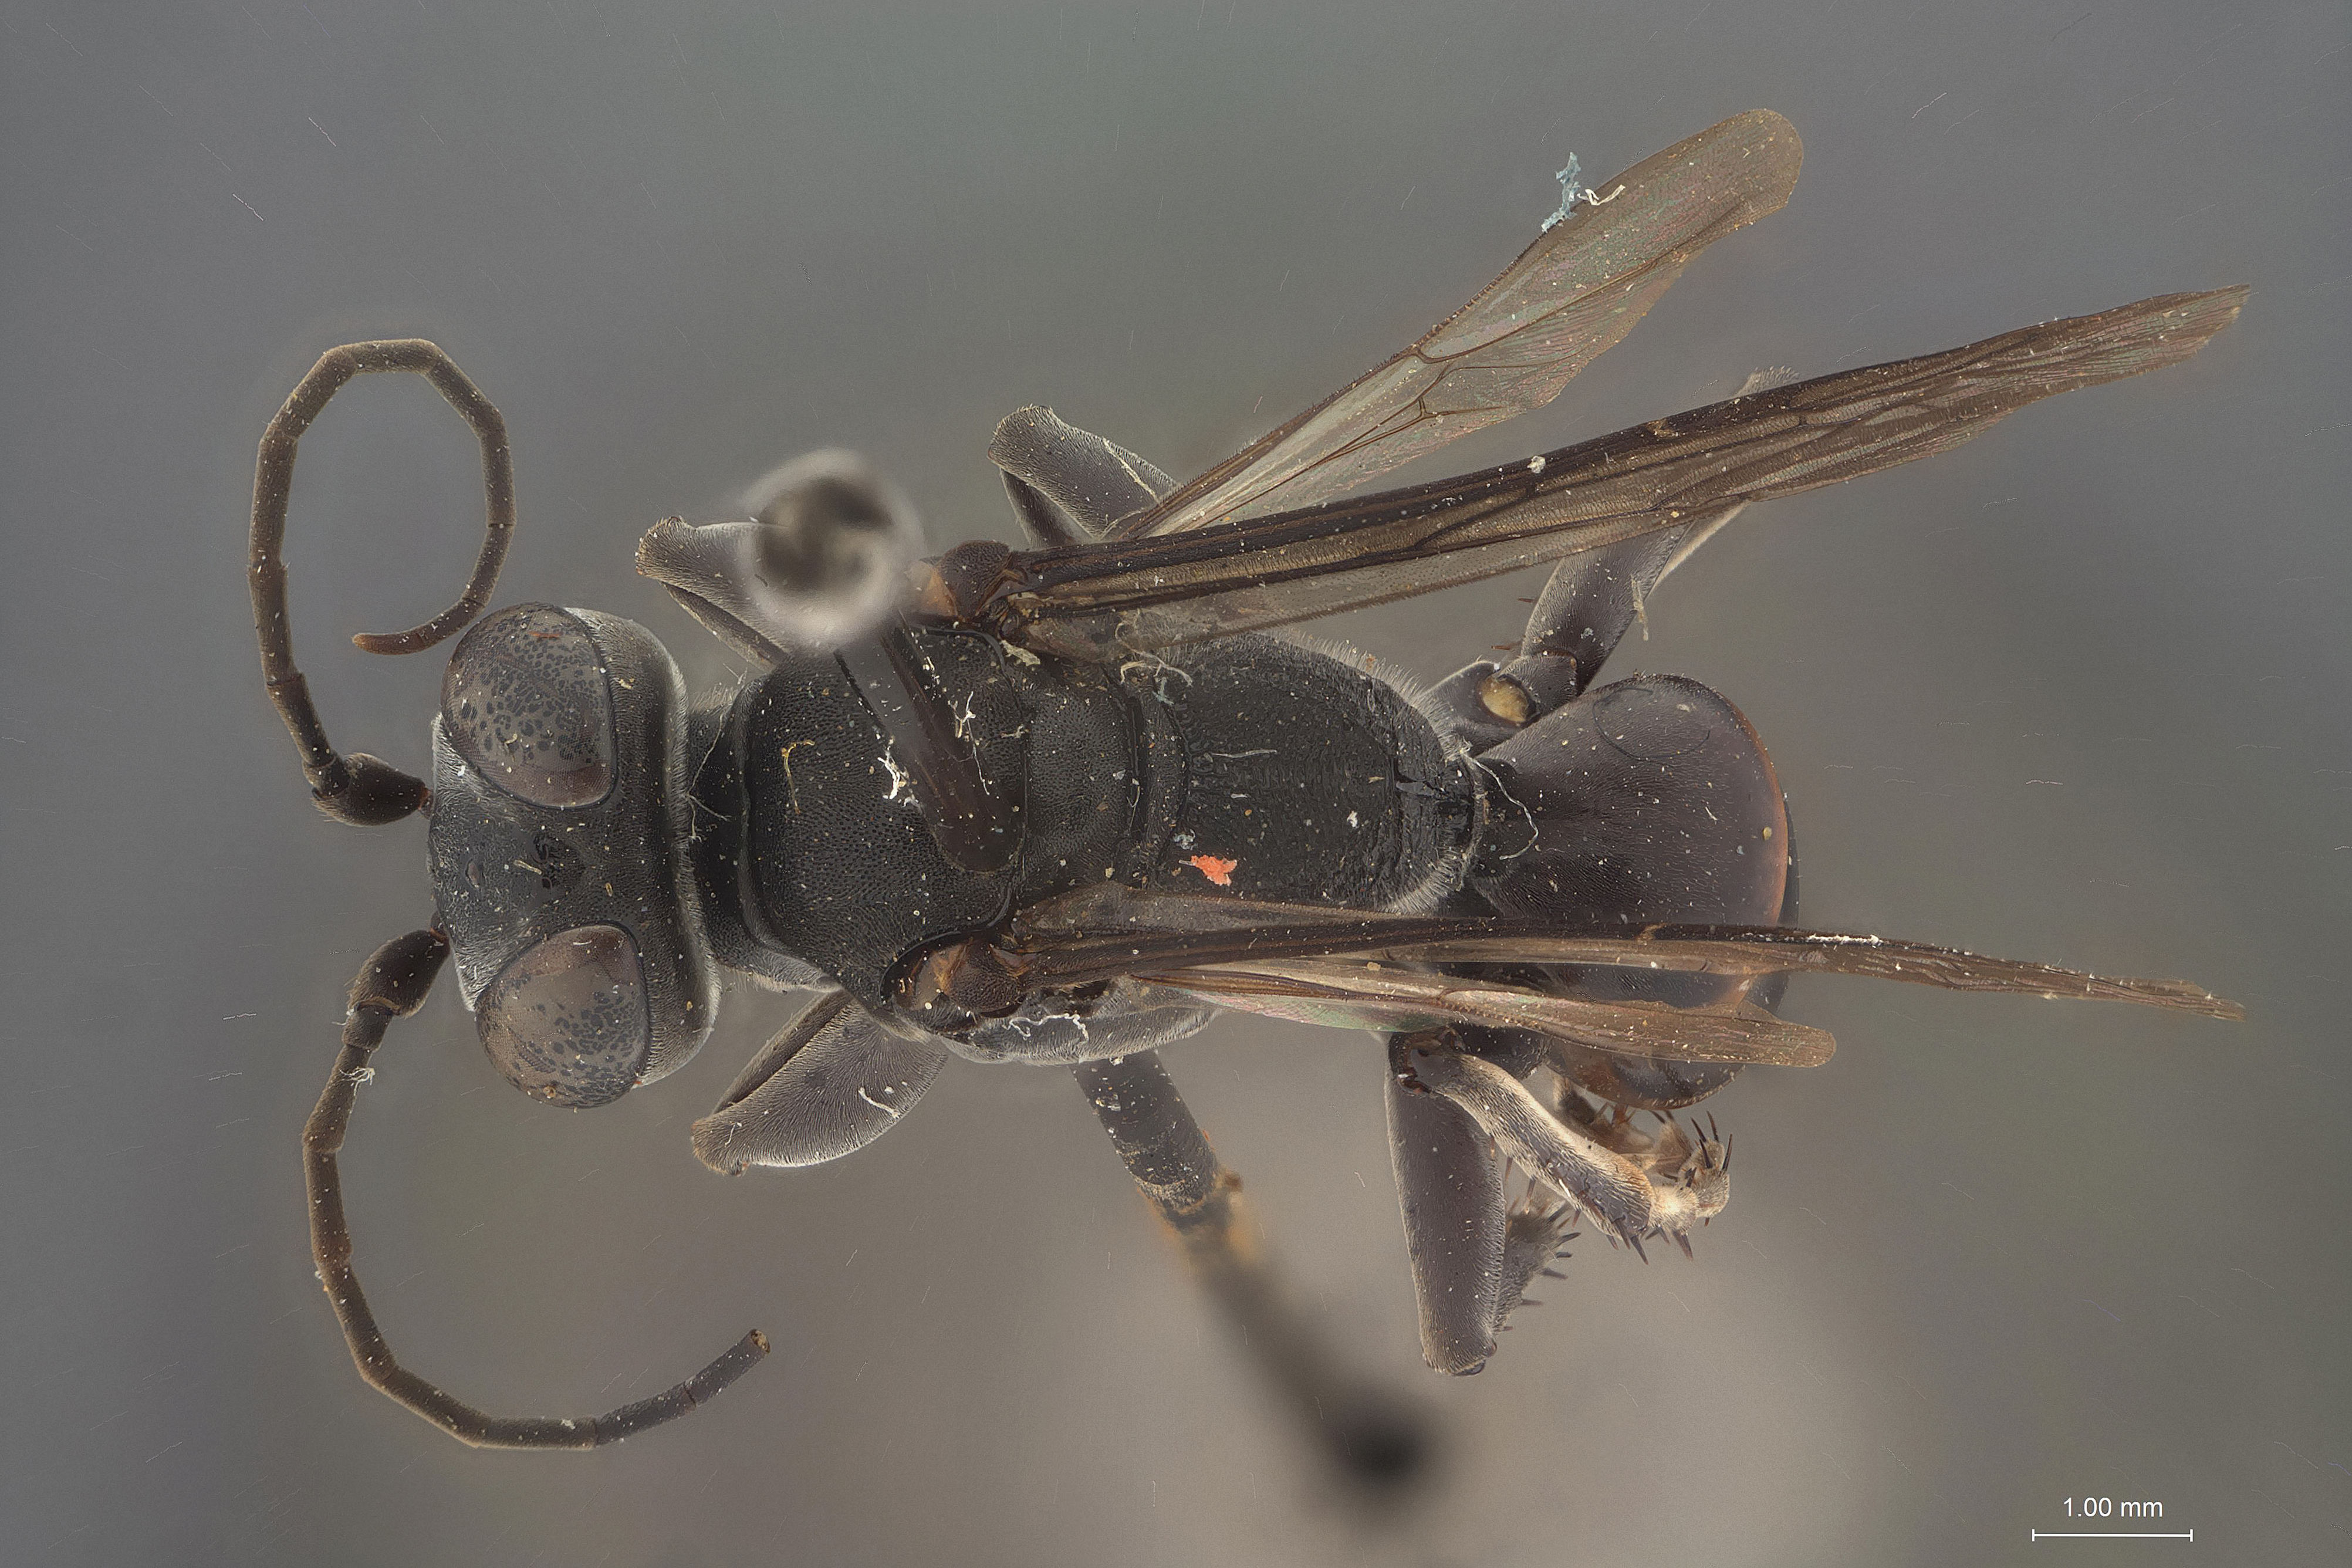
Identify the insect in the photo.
Larropsis shappirioi
